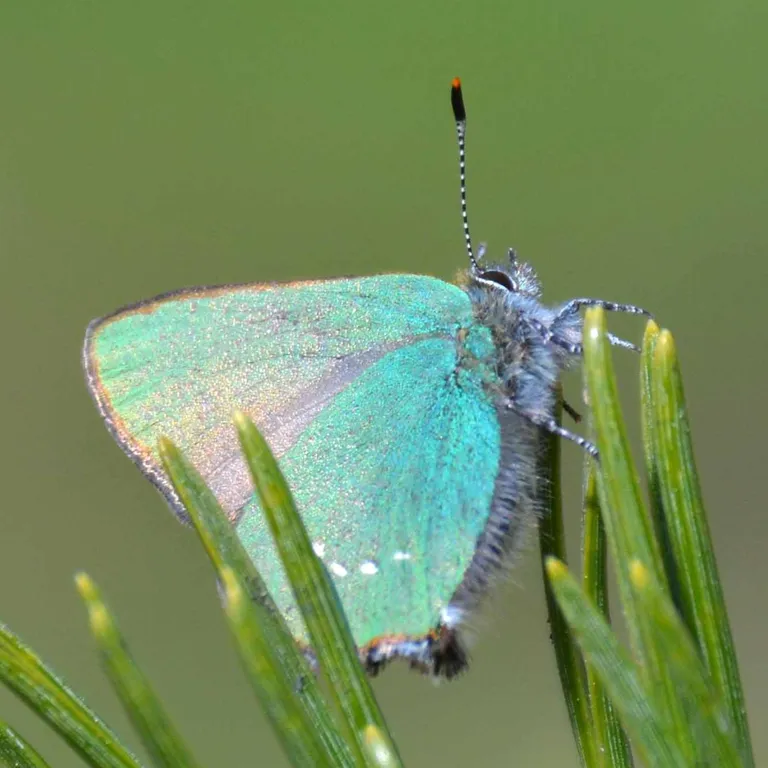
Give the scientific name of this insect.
Callophrys rubi
